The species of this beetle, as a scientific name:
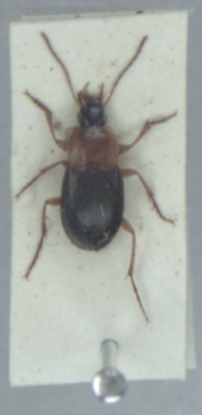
Calathus melanocephalus
